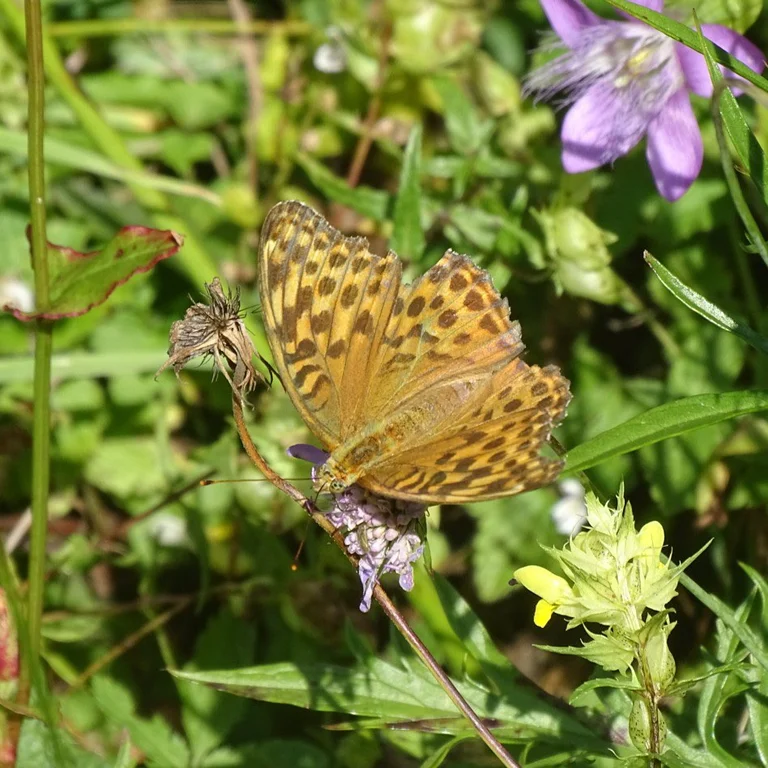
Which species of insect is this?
Argynnis paphia
